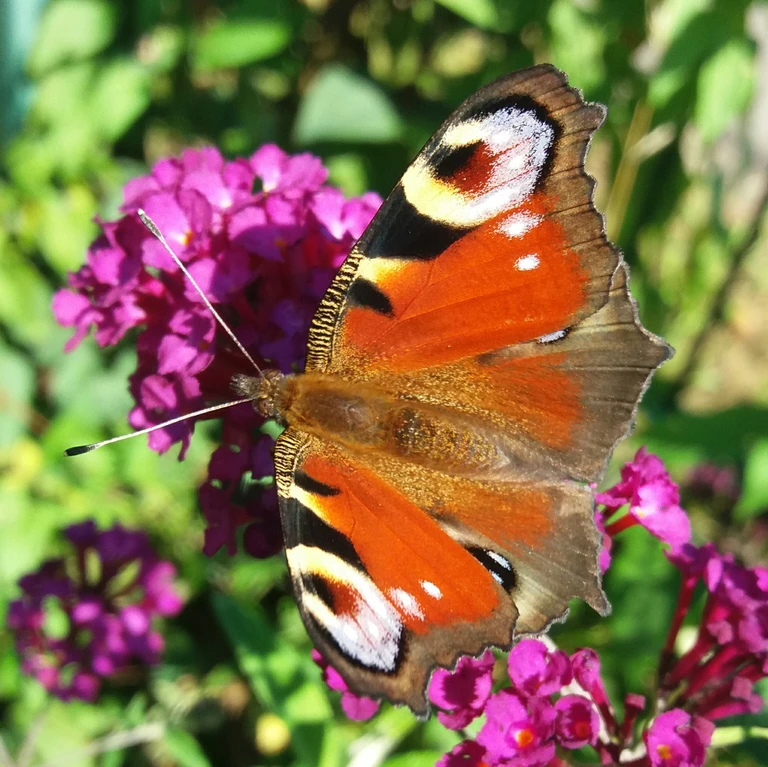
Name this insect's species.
Aglais io
